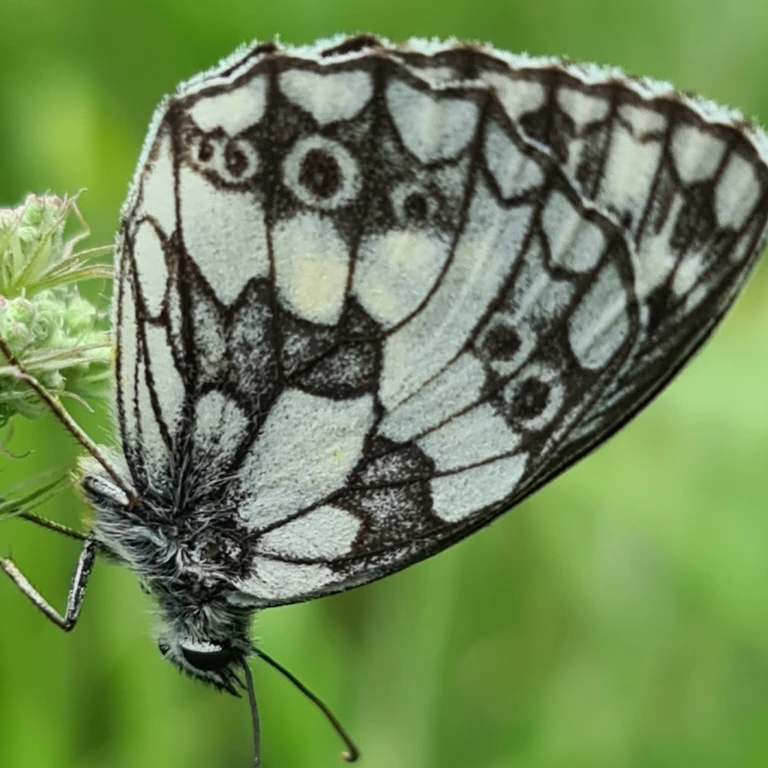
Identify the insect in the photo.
Melanargia galathea
